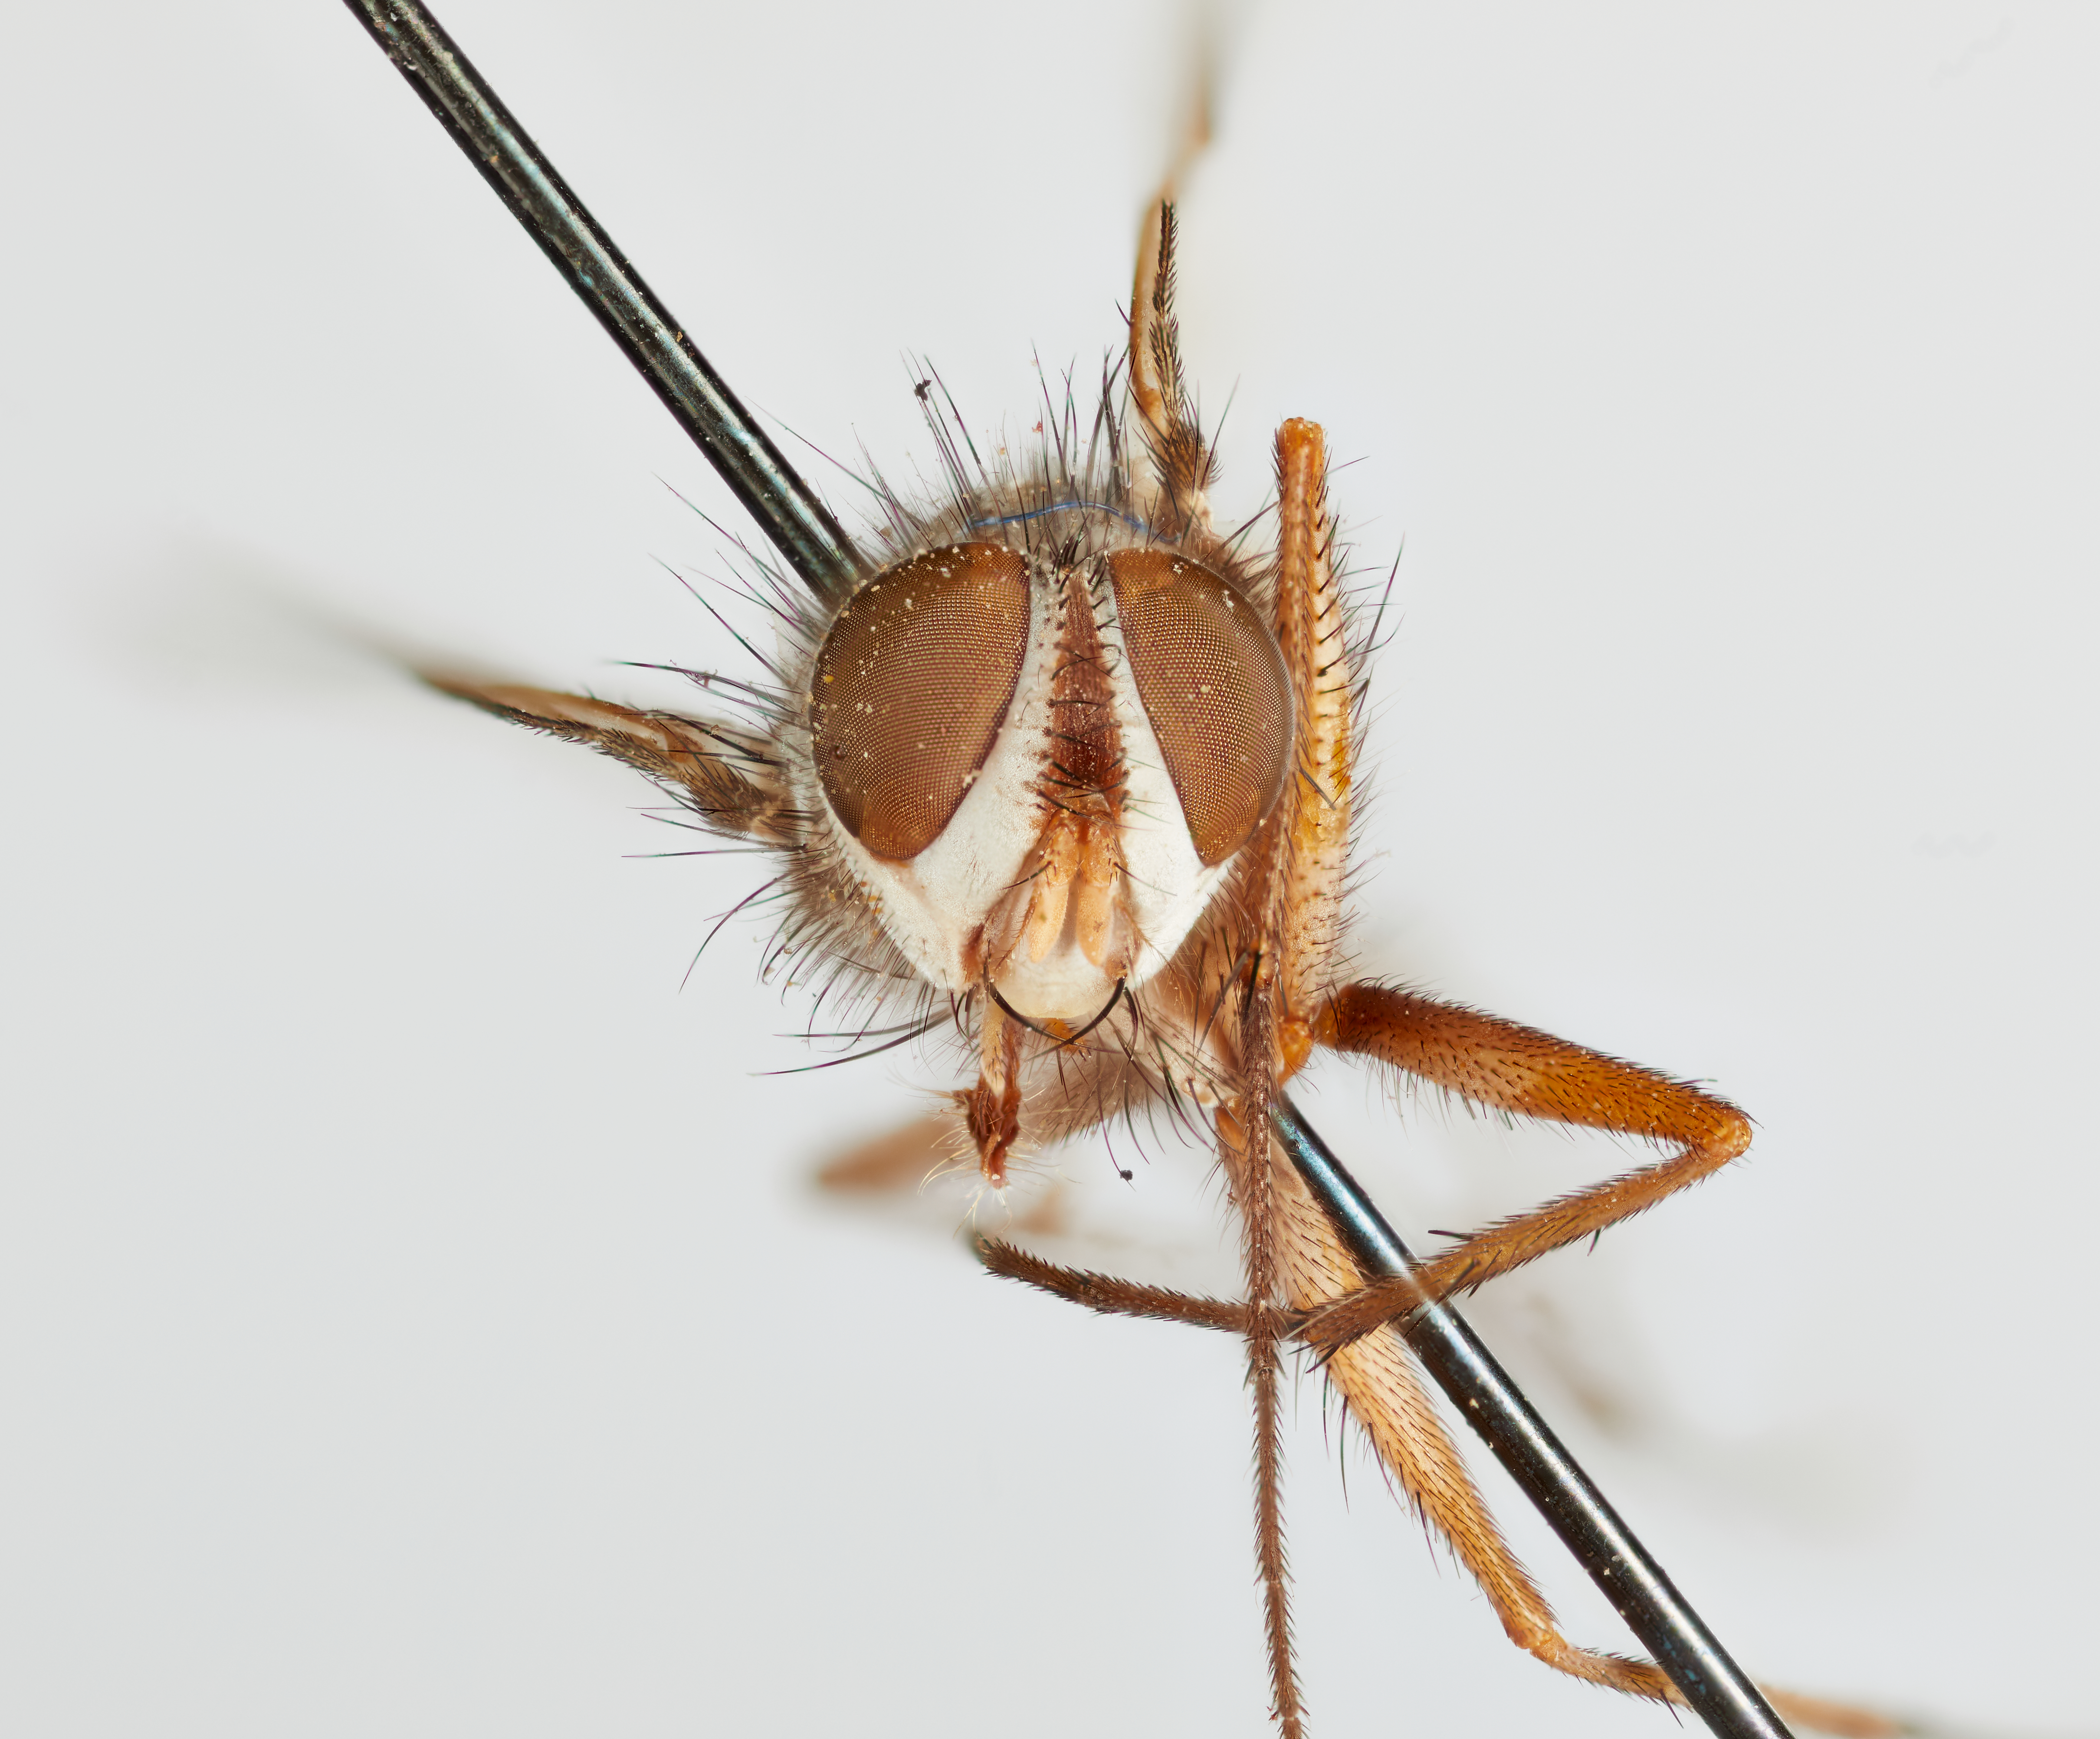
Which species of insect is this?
Metadexia tricolor
